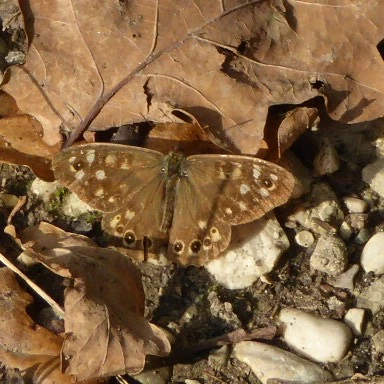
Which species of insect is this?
Pararge aegeria
